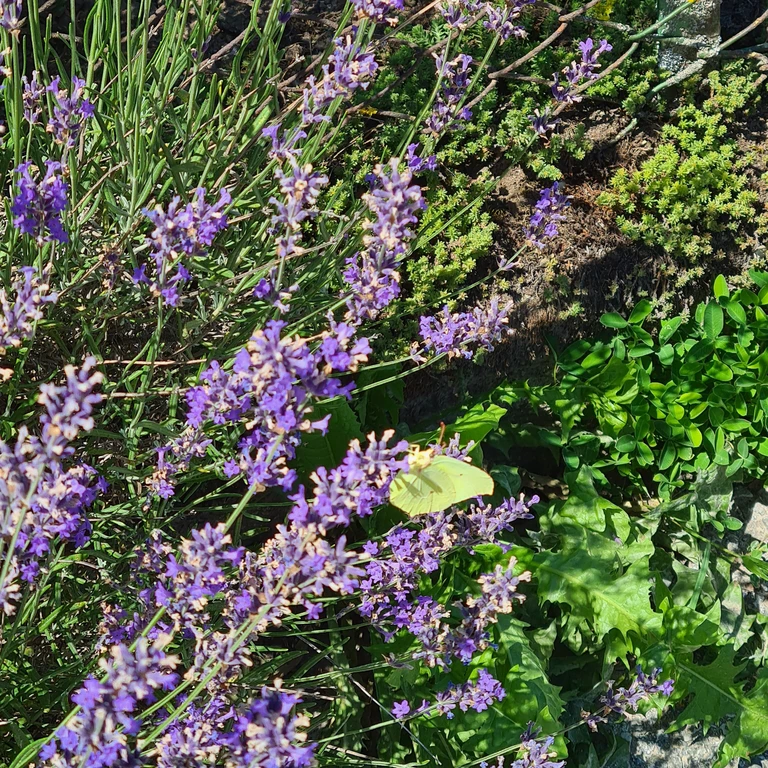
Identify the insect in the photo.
Gonepteryx rhamni
